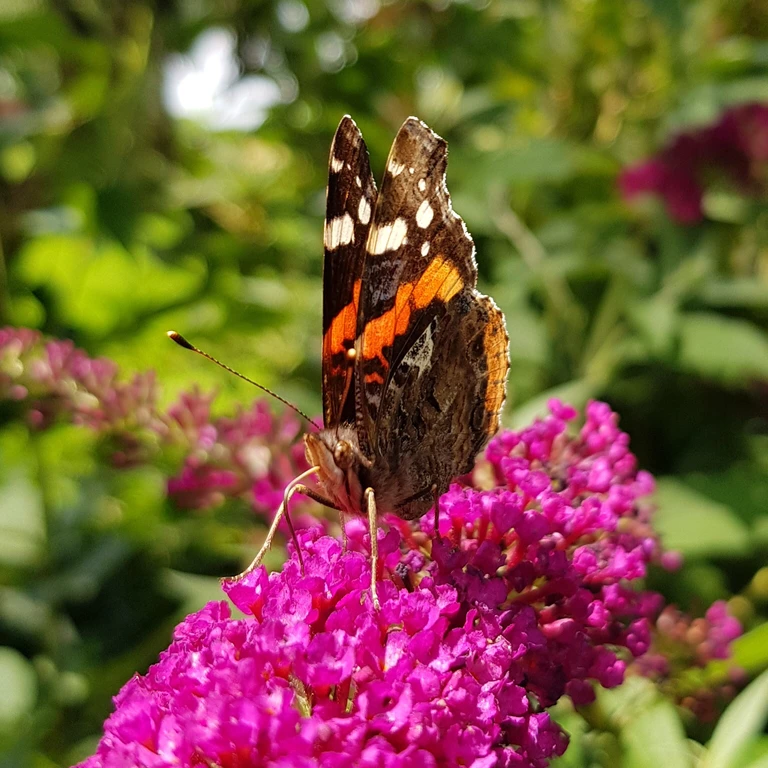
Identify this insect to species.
Vanessa atalanta
